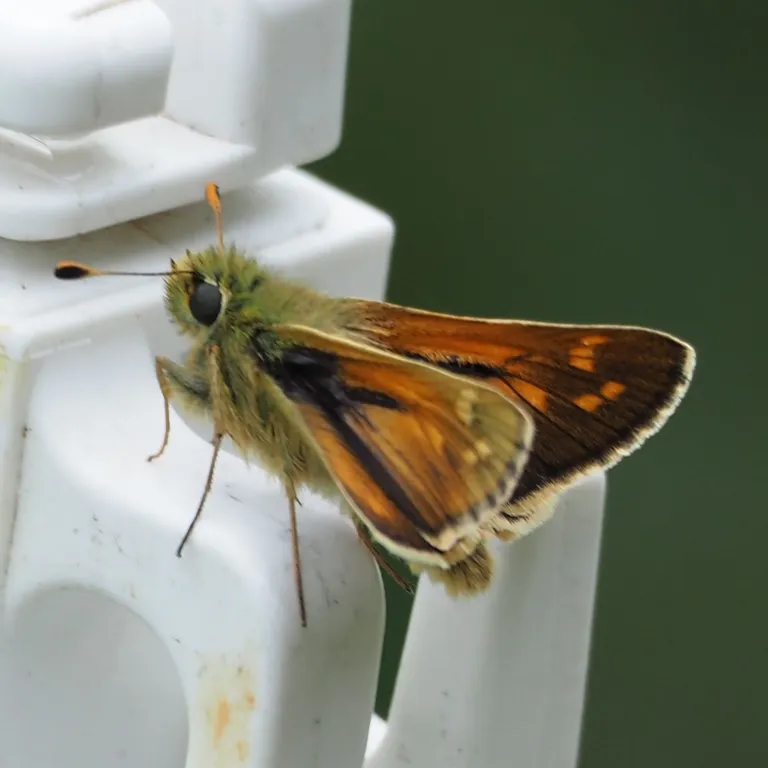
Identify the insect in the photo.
Hesperia comma
